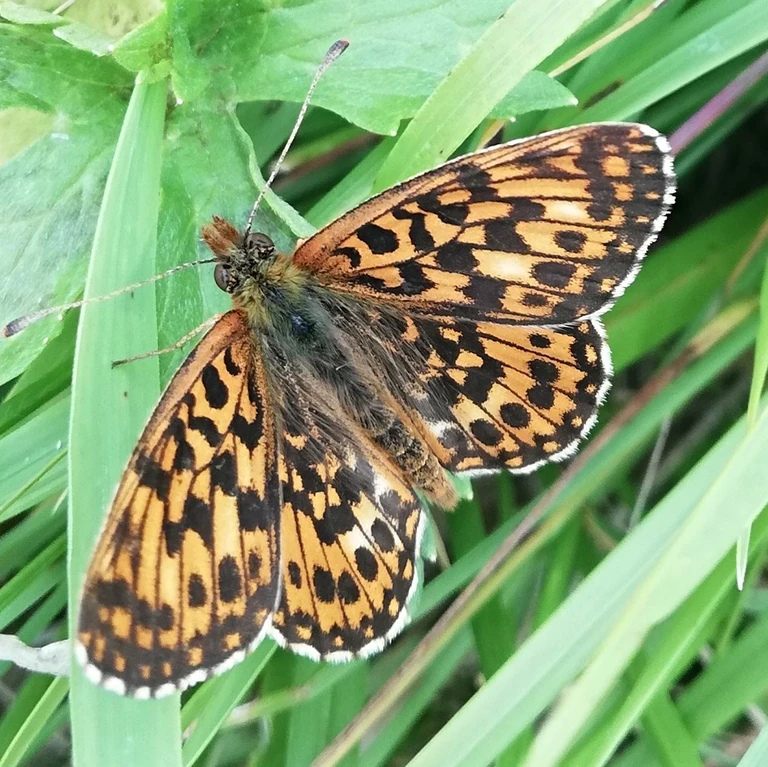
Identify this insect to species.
Boloria dia
